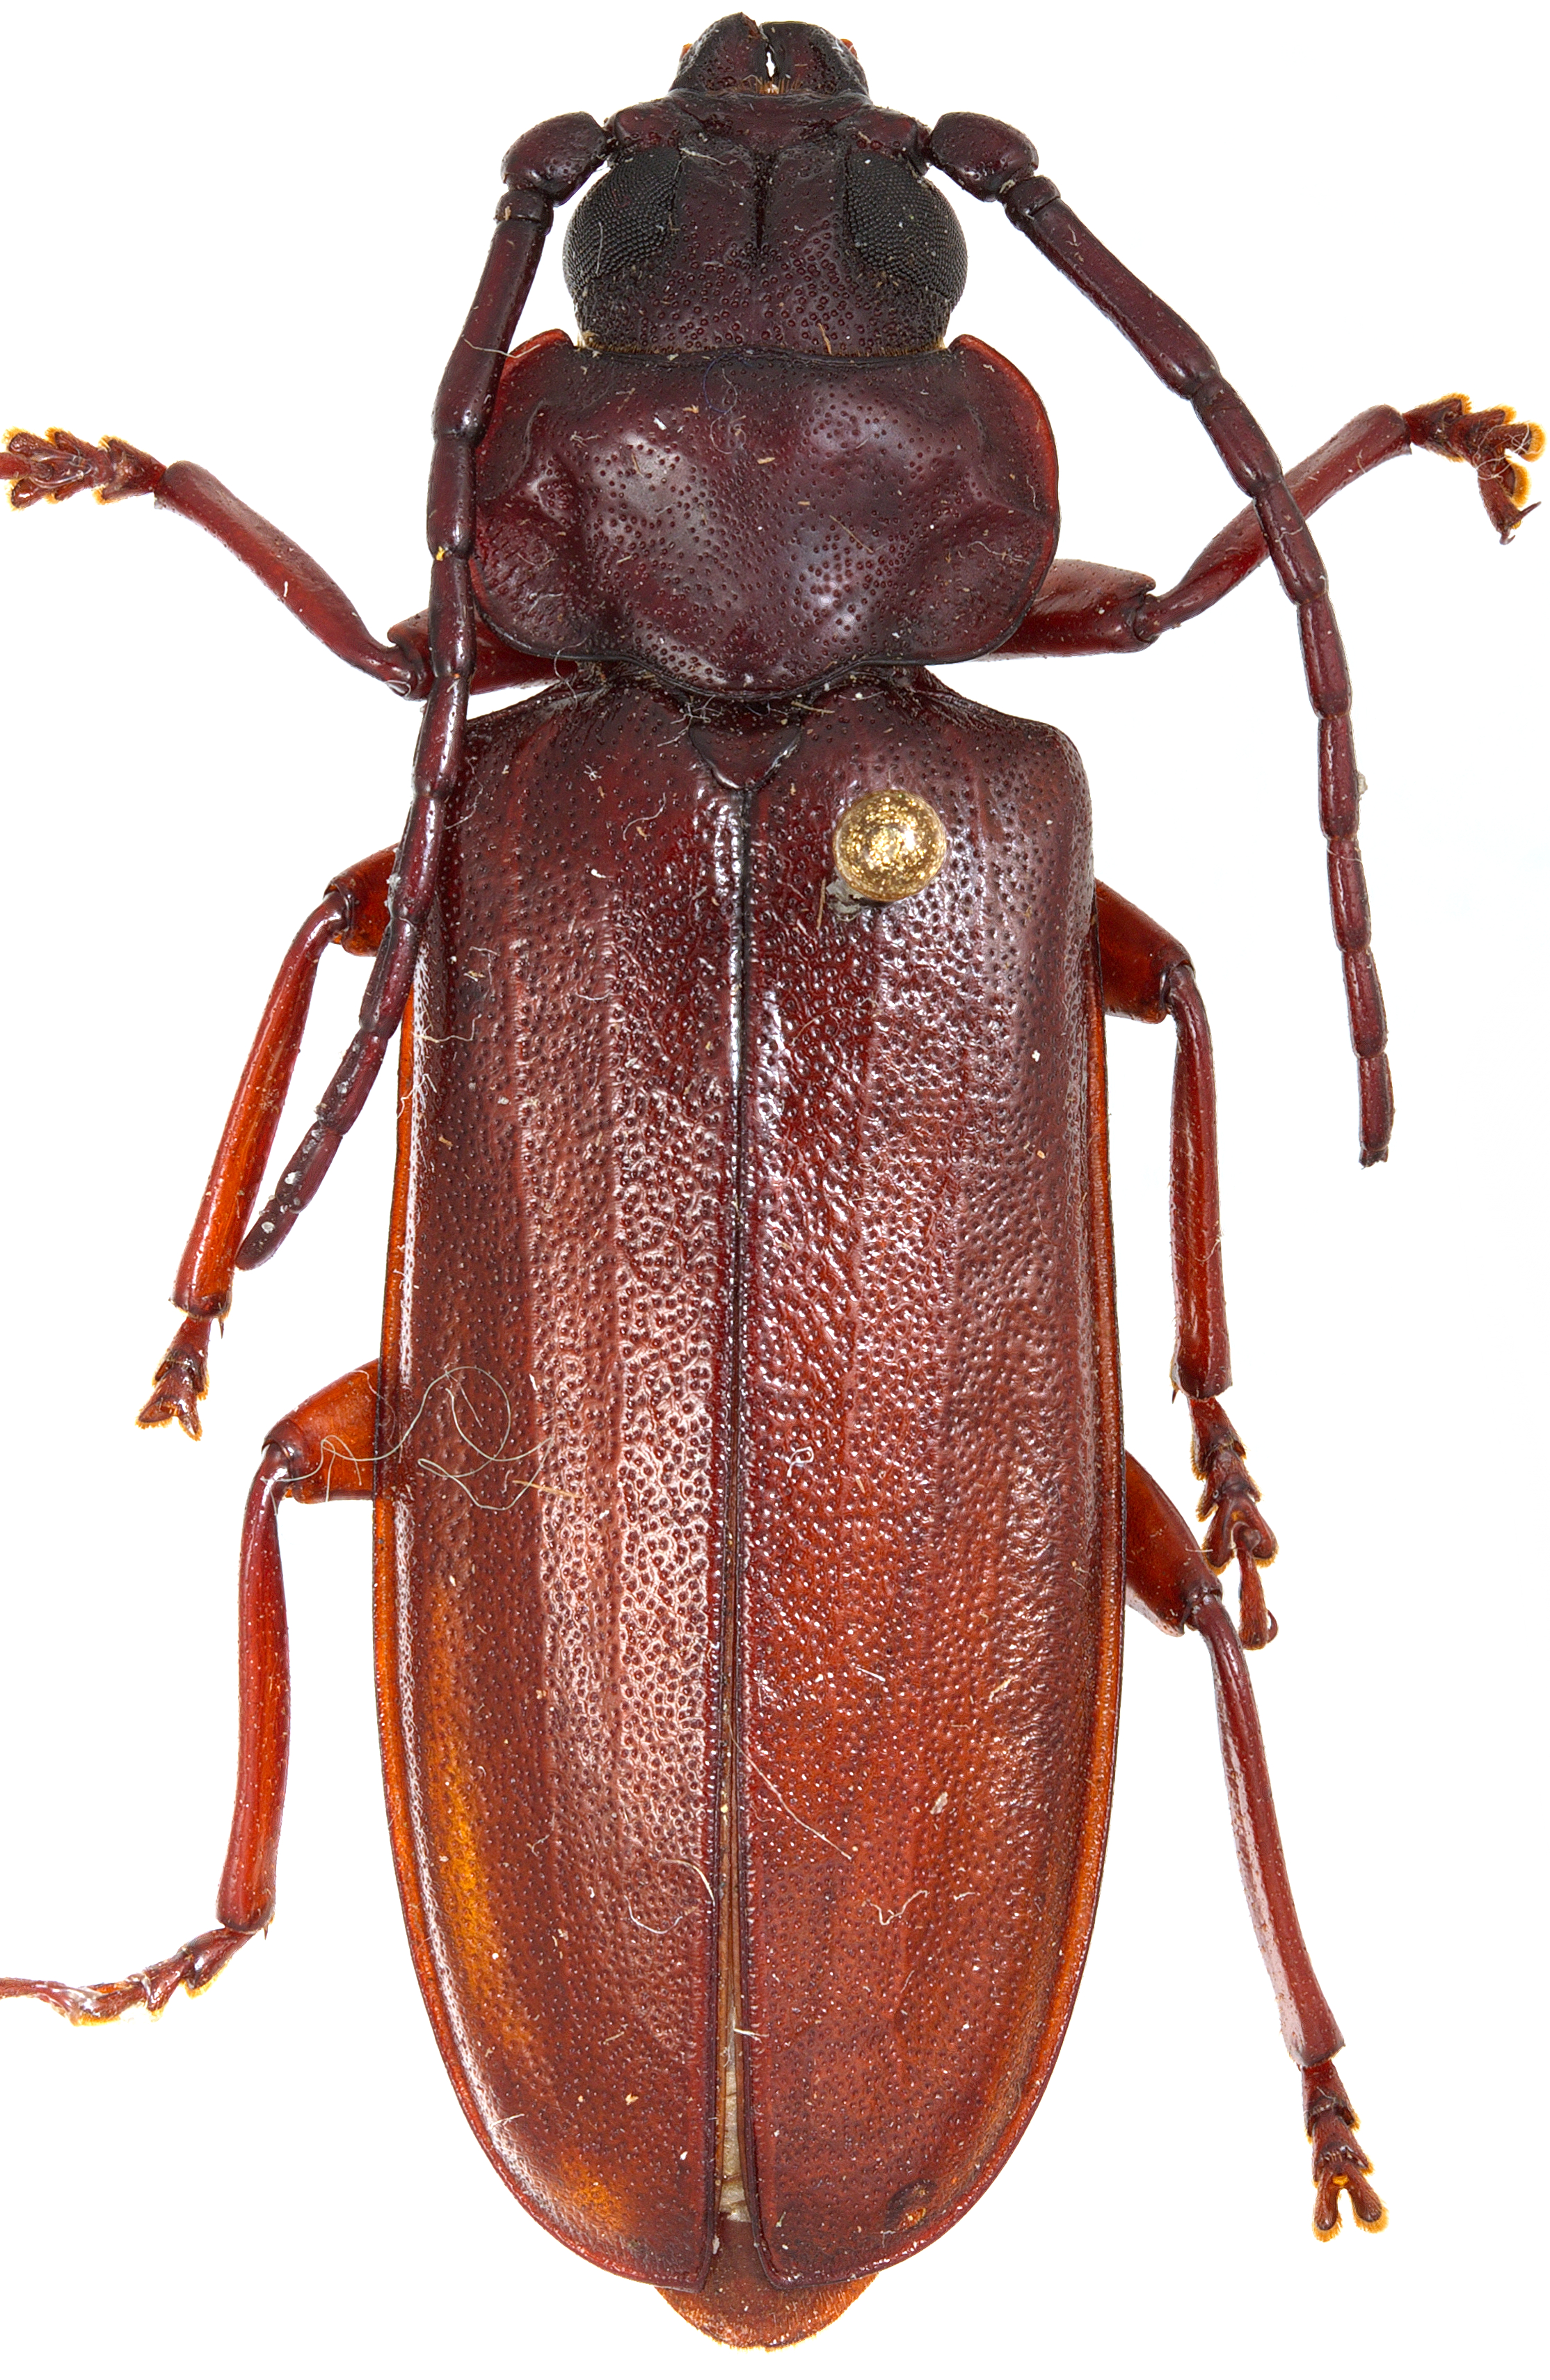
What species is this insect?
Eurypoda batesi
